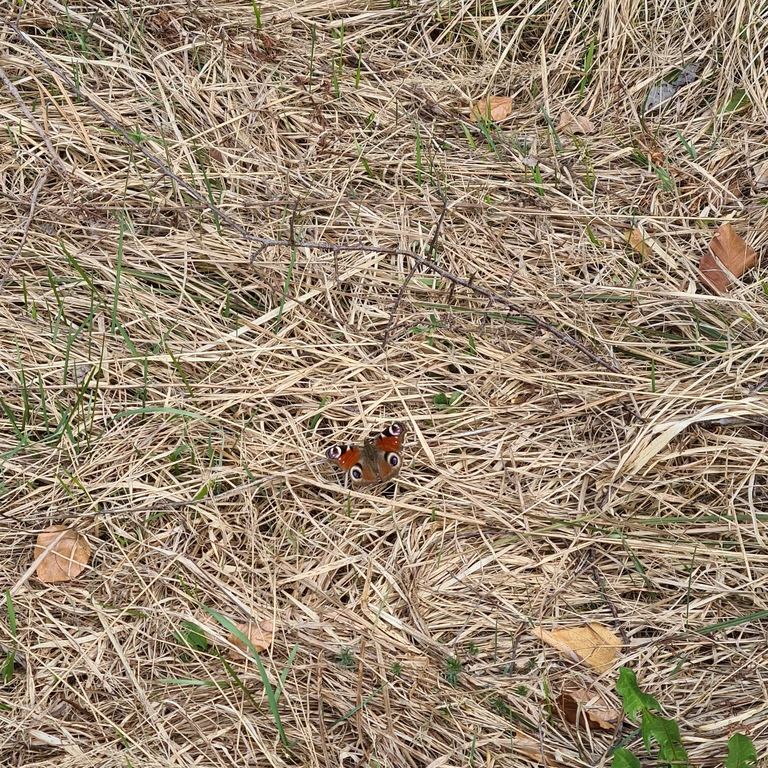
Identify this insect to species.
Aglais io
